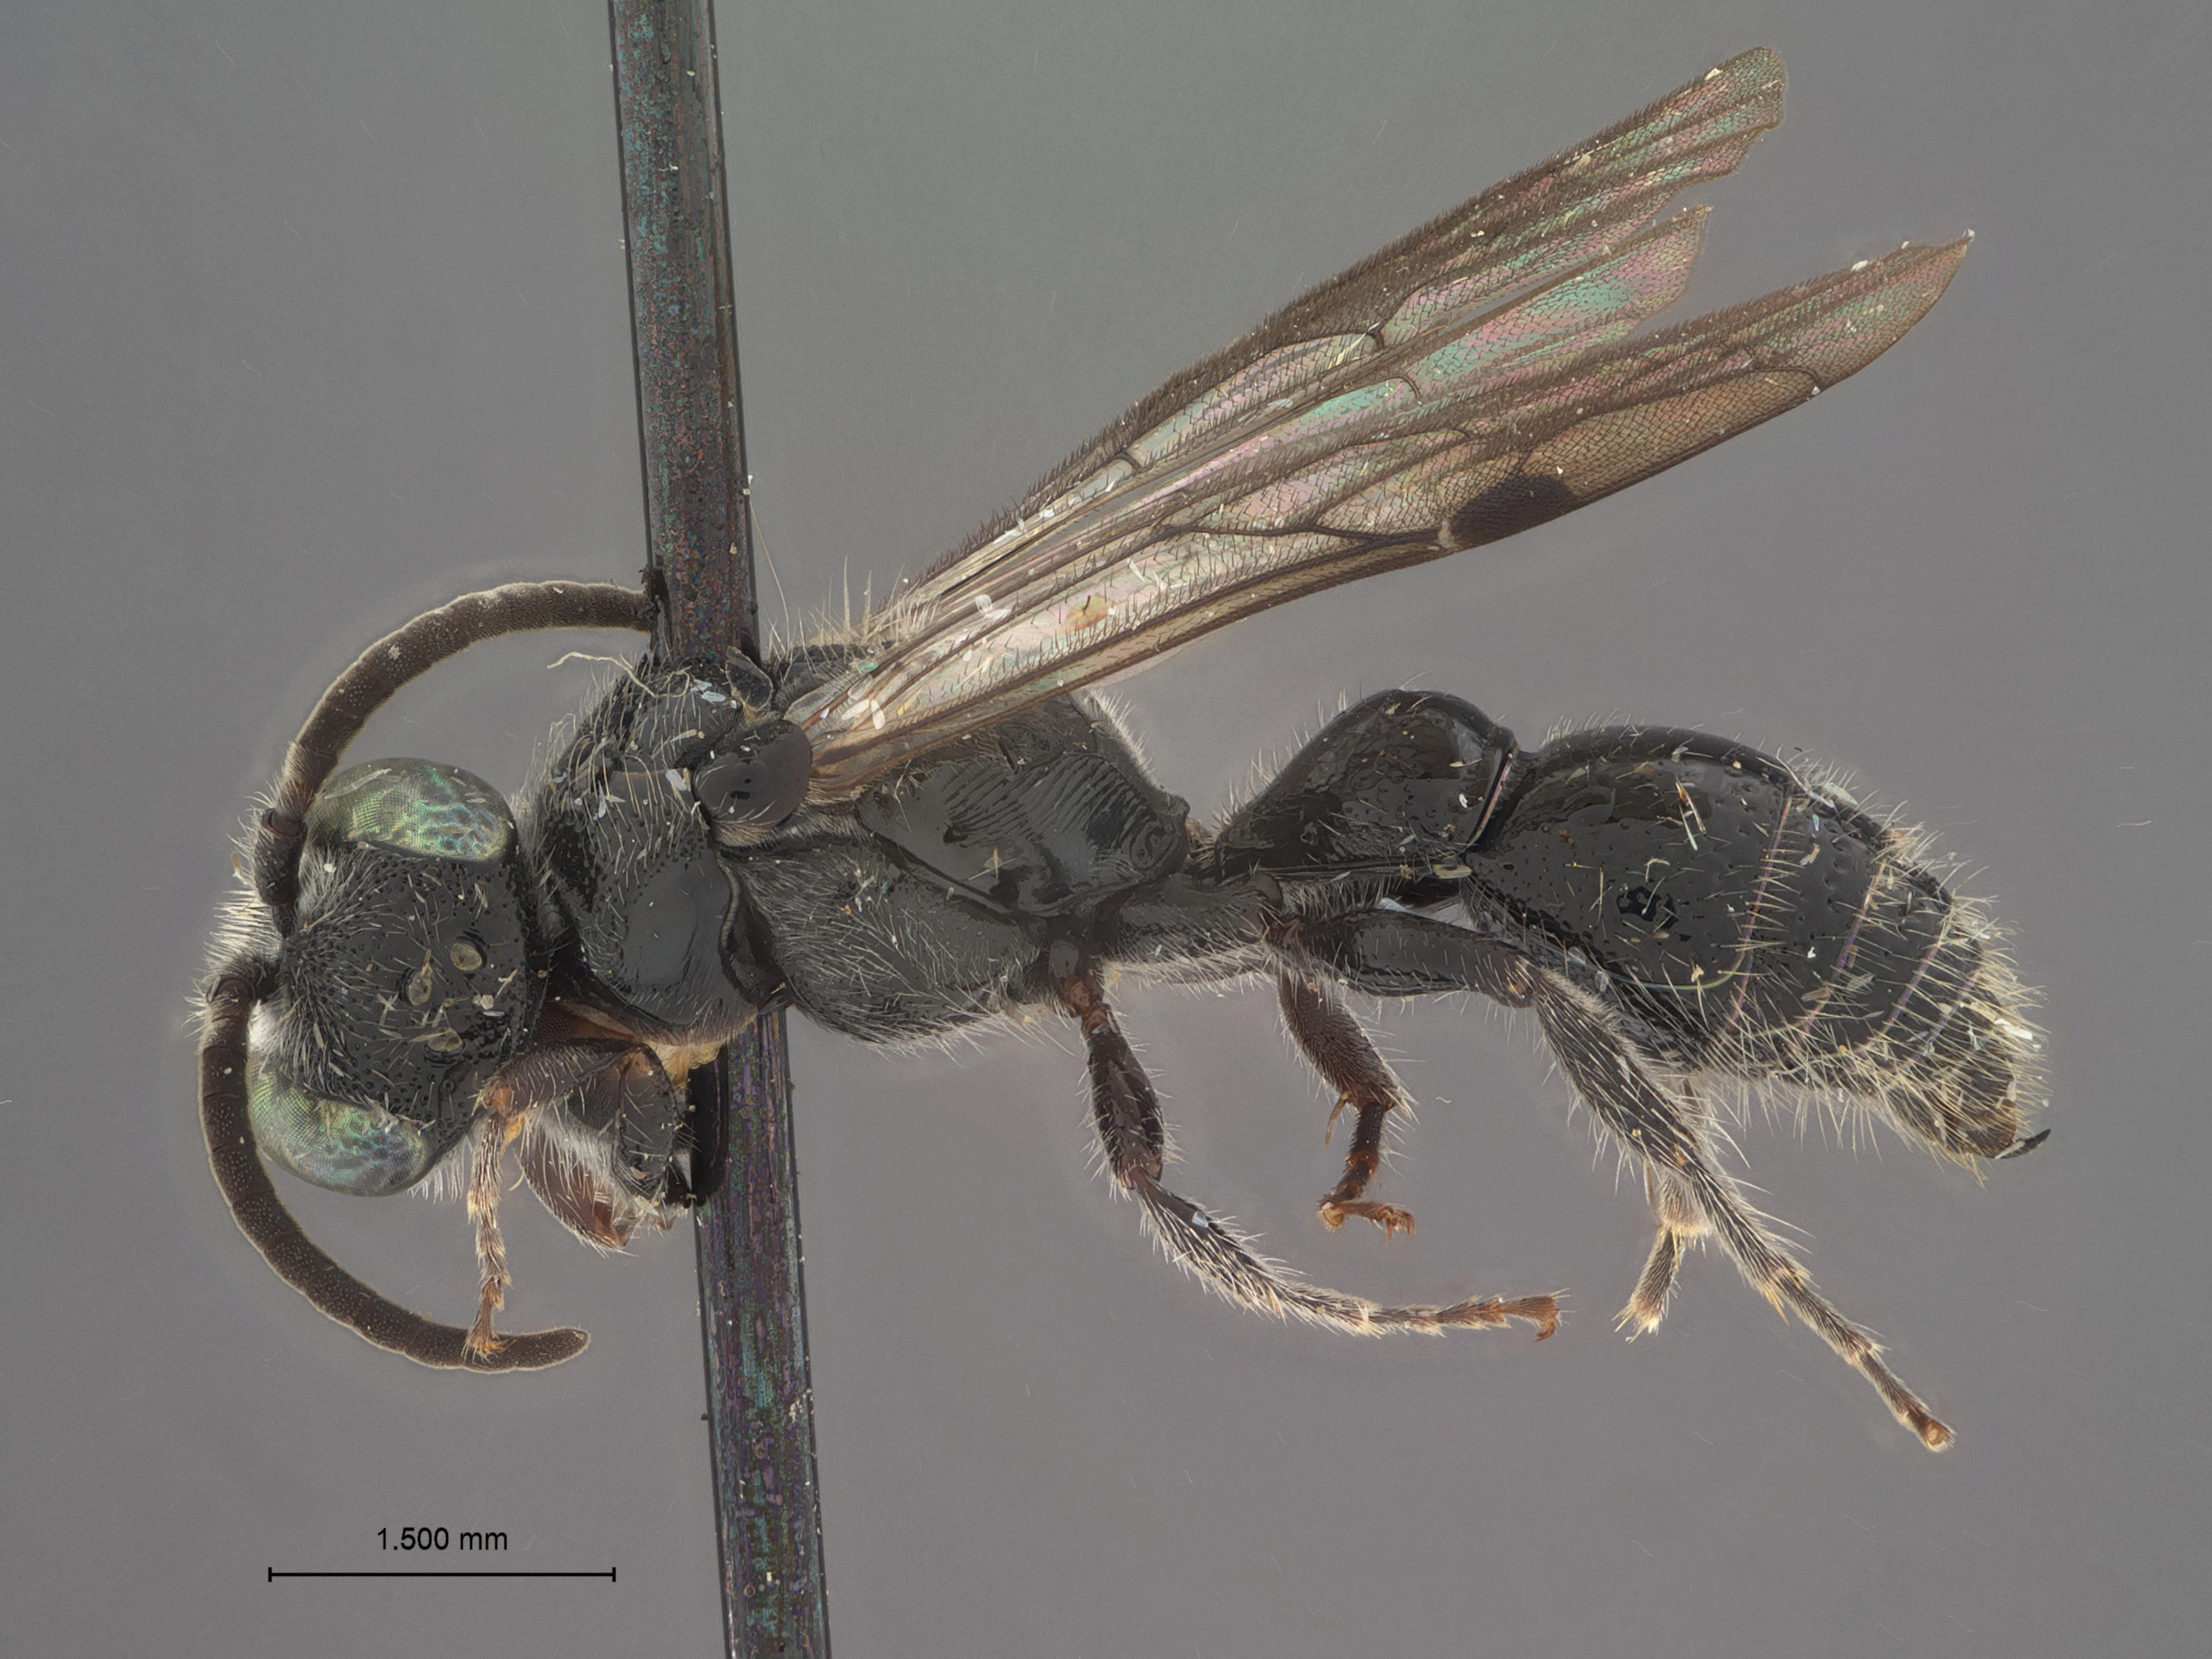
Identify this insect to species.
Tiphia pacazo
